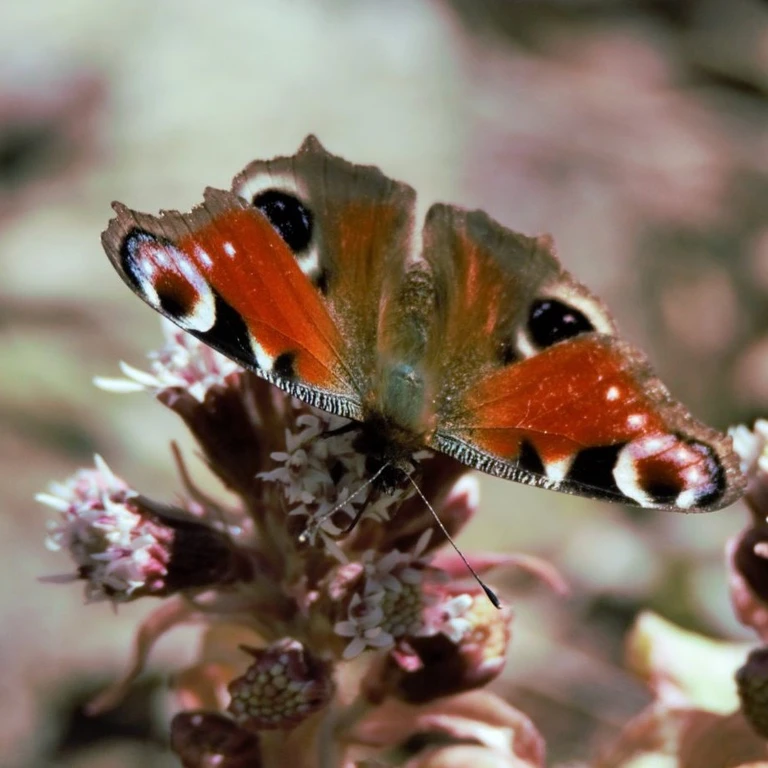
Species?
Aglais io
